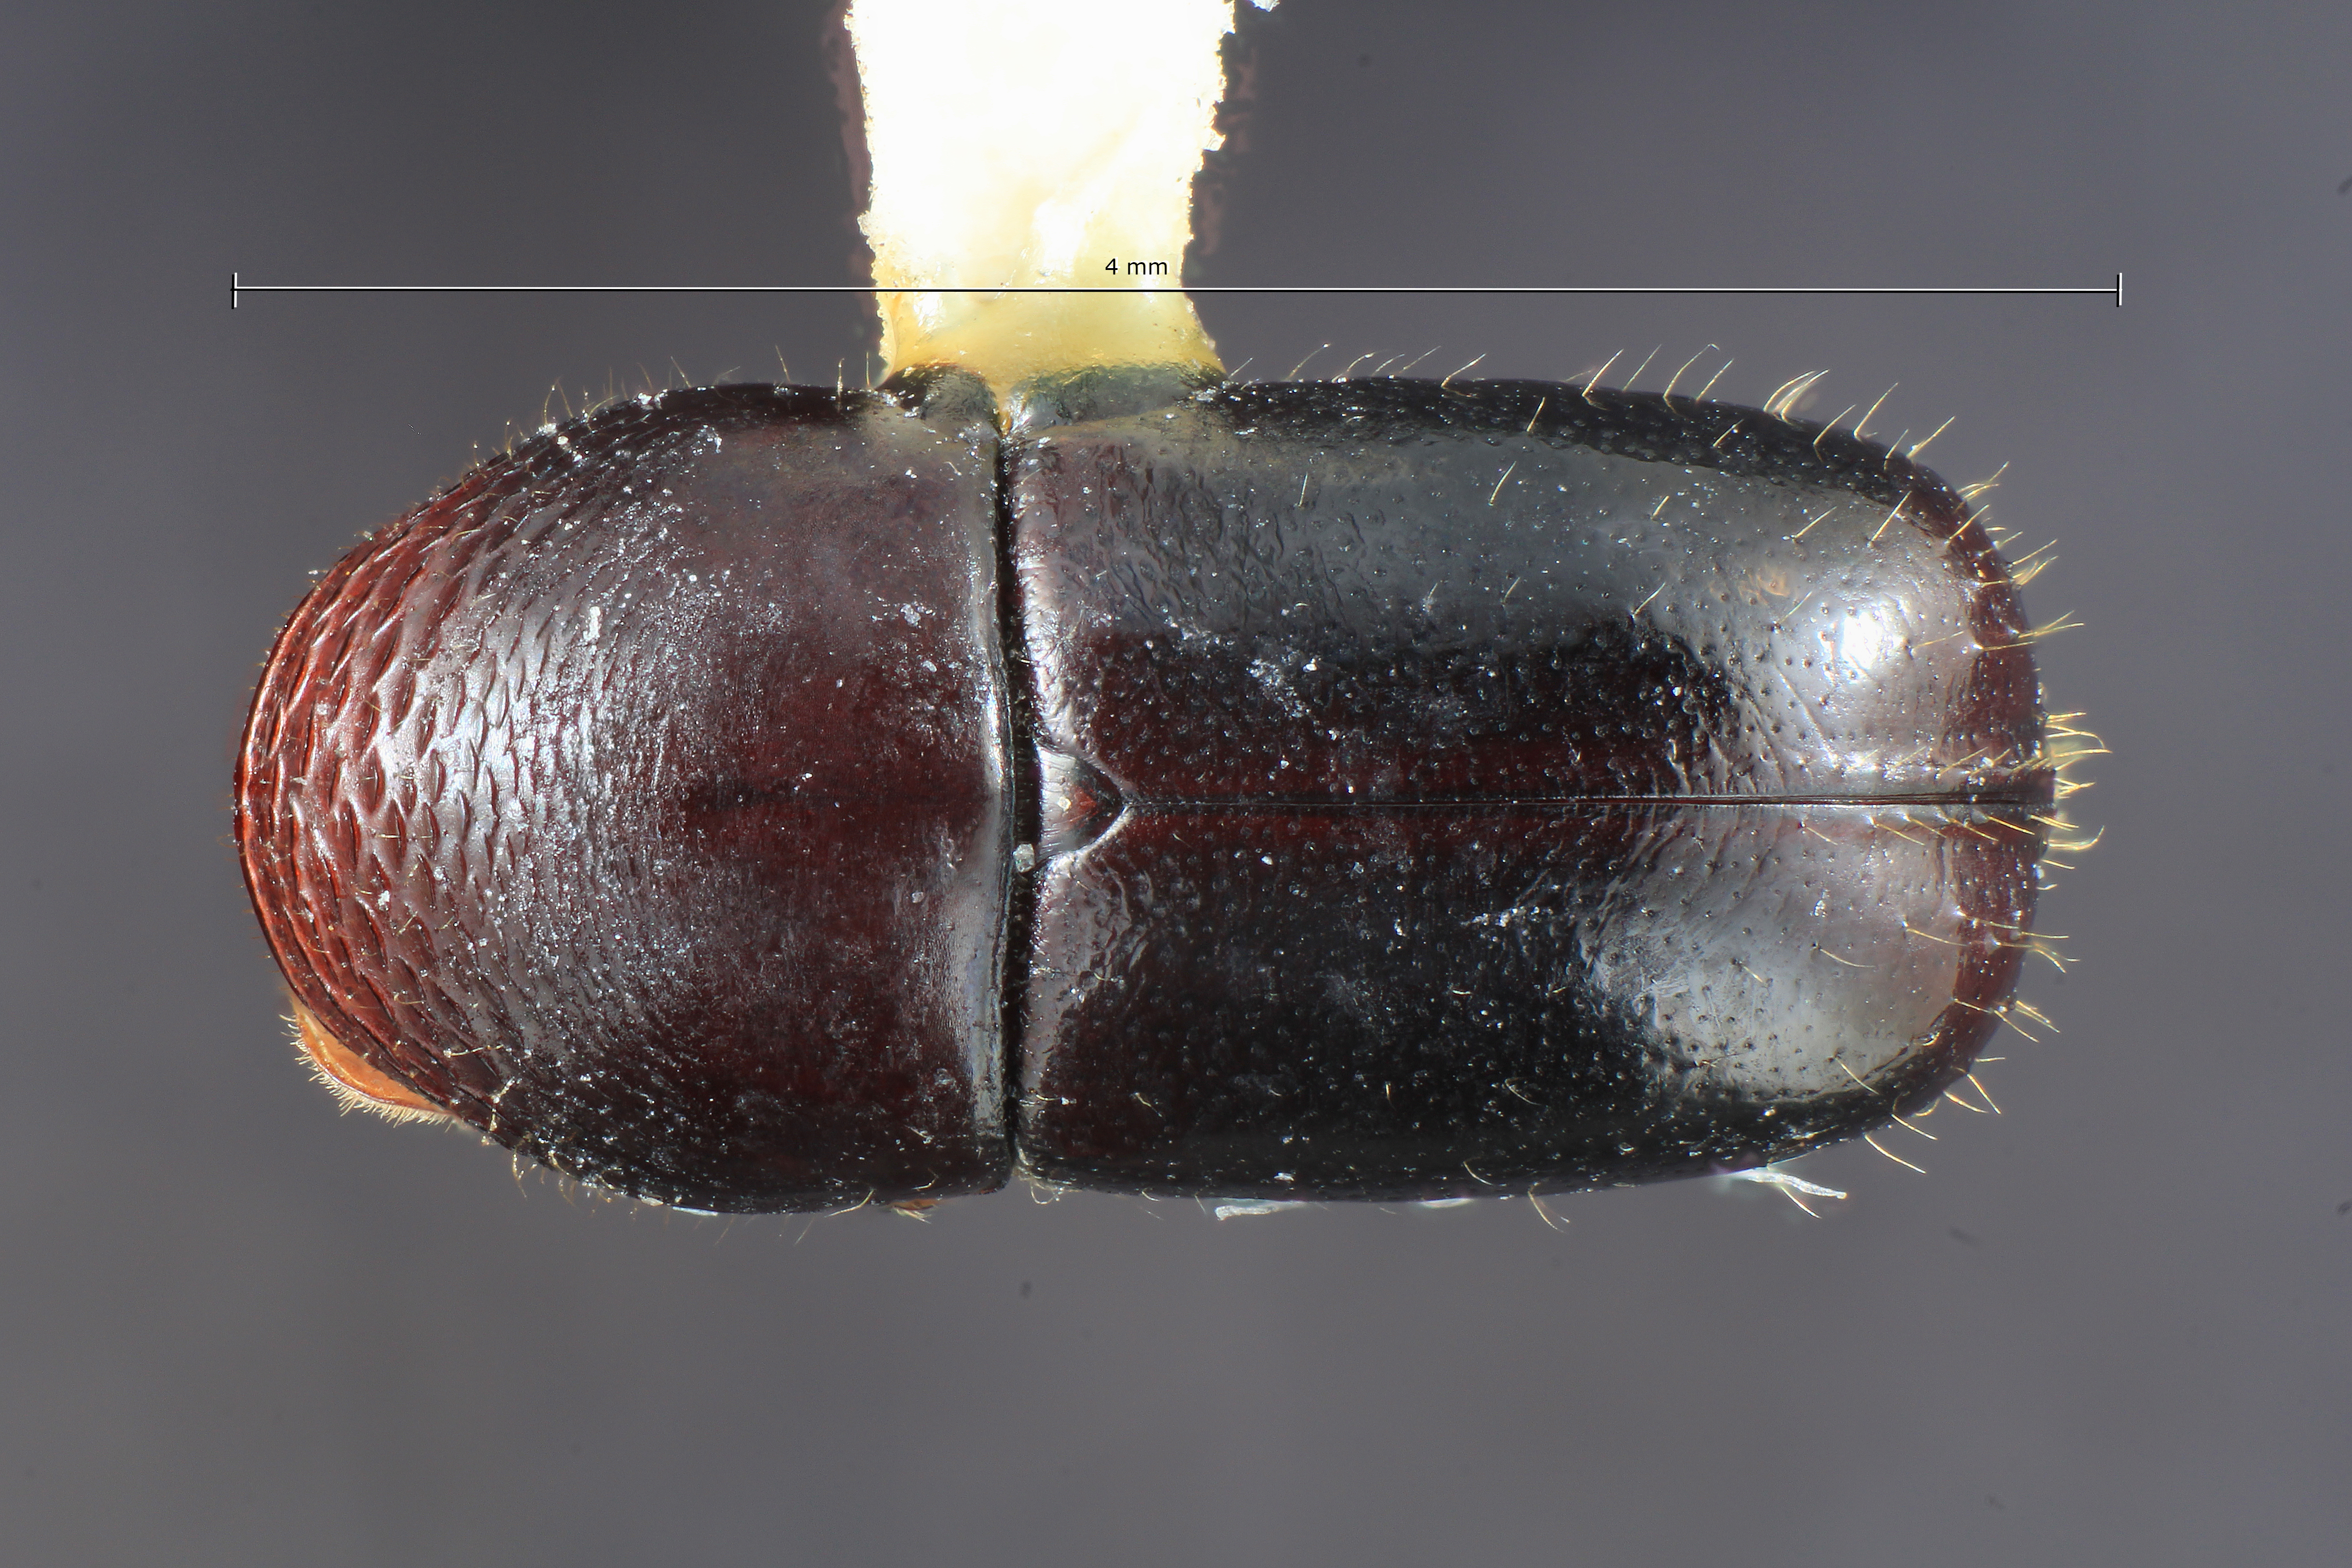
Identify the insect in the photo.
Corthylus concavus
